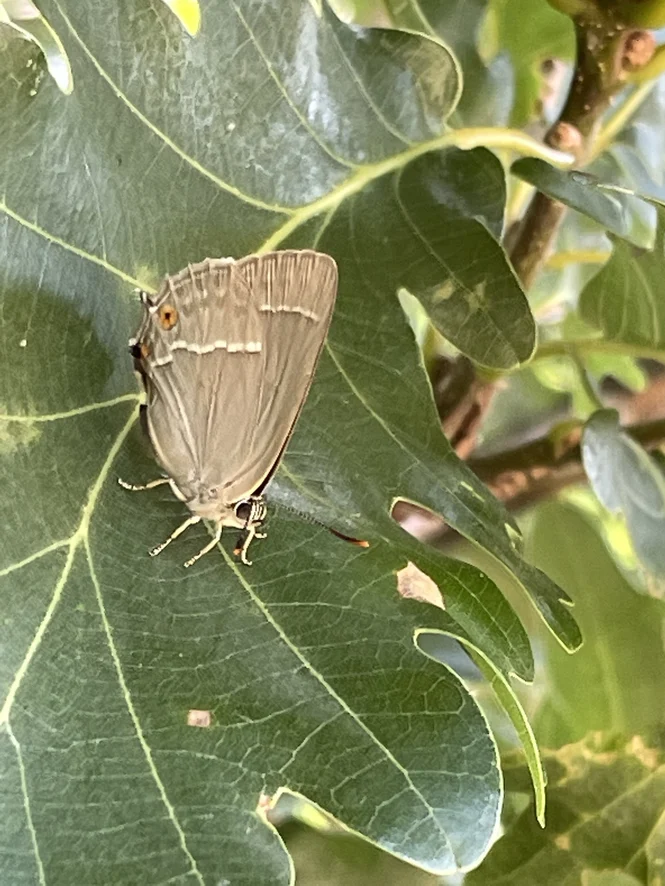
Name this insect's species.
Favonius quercus (also Quercusia quercus)
